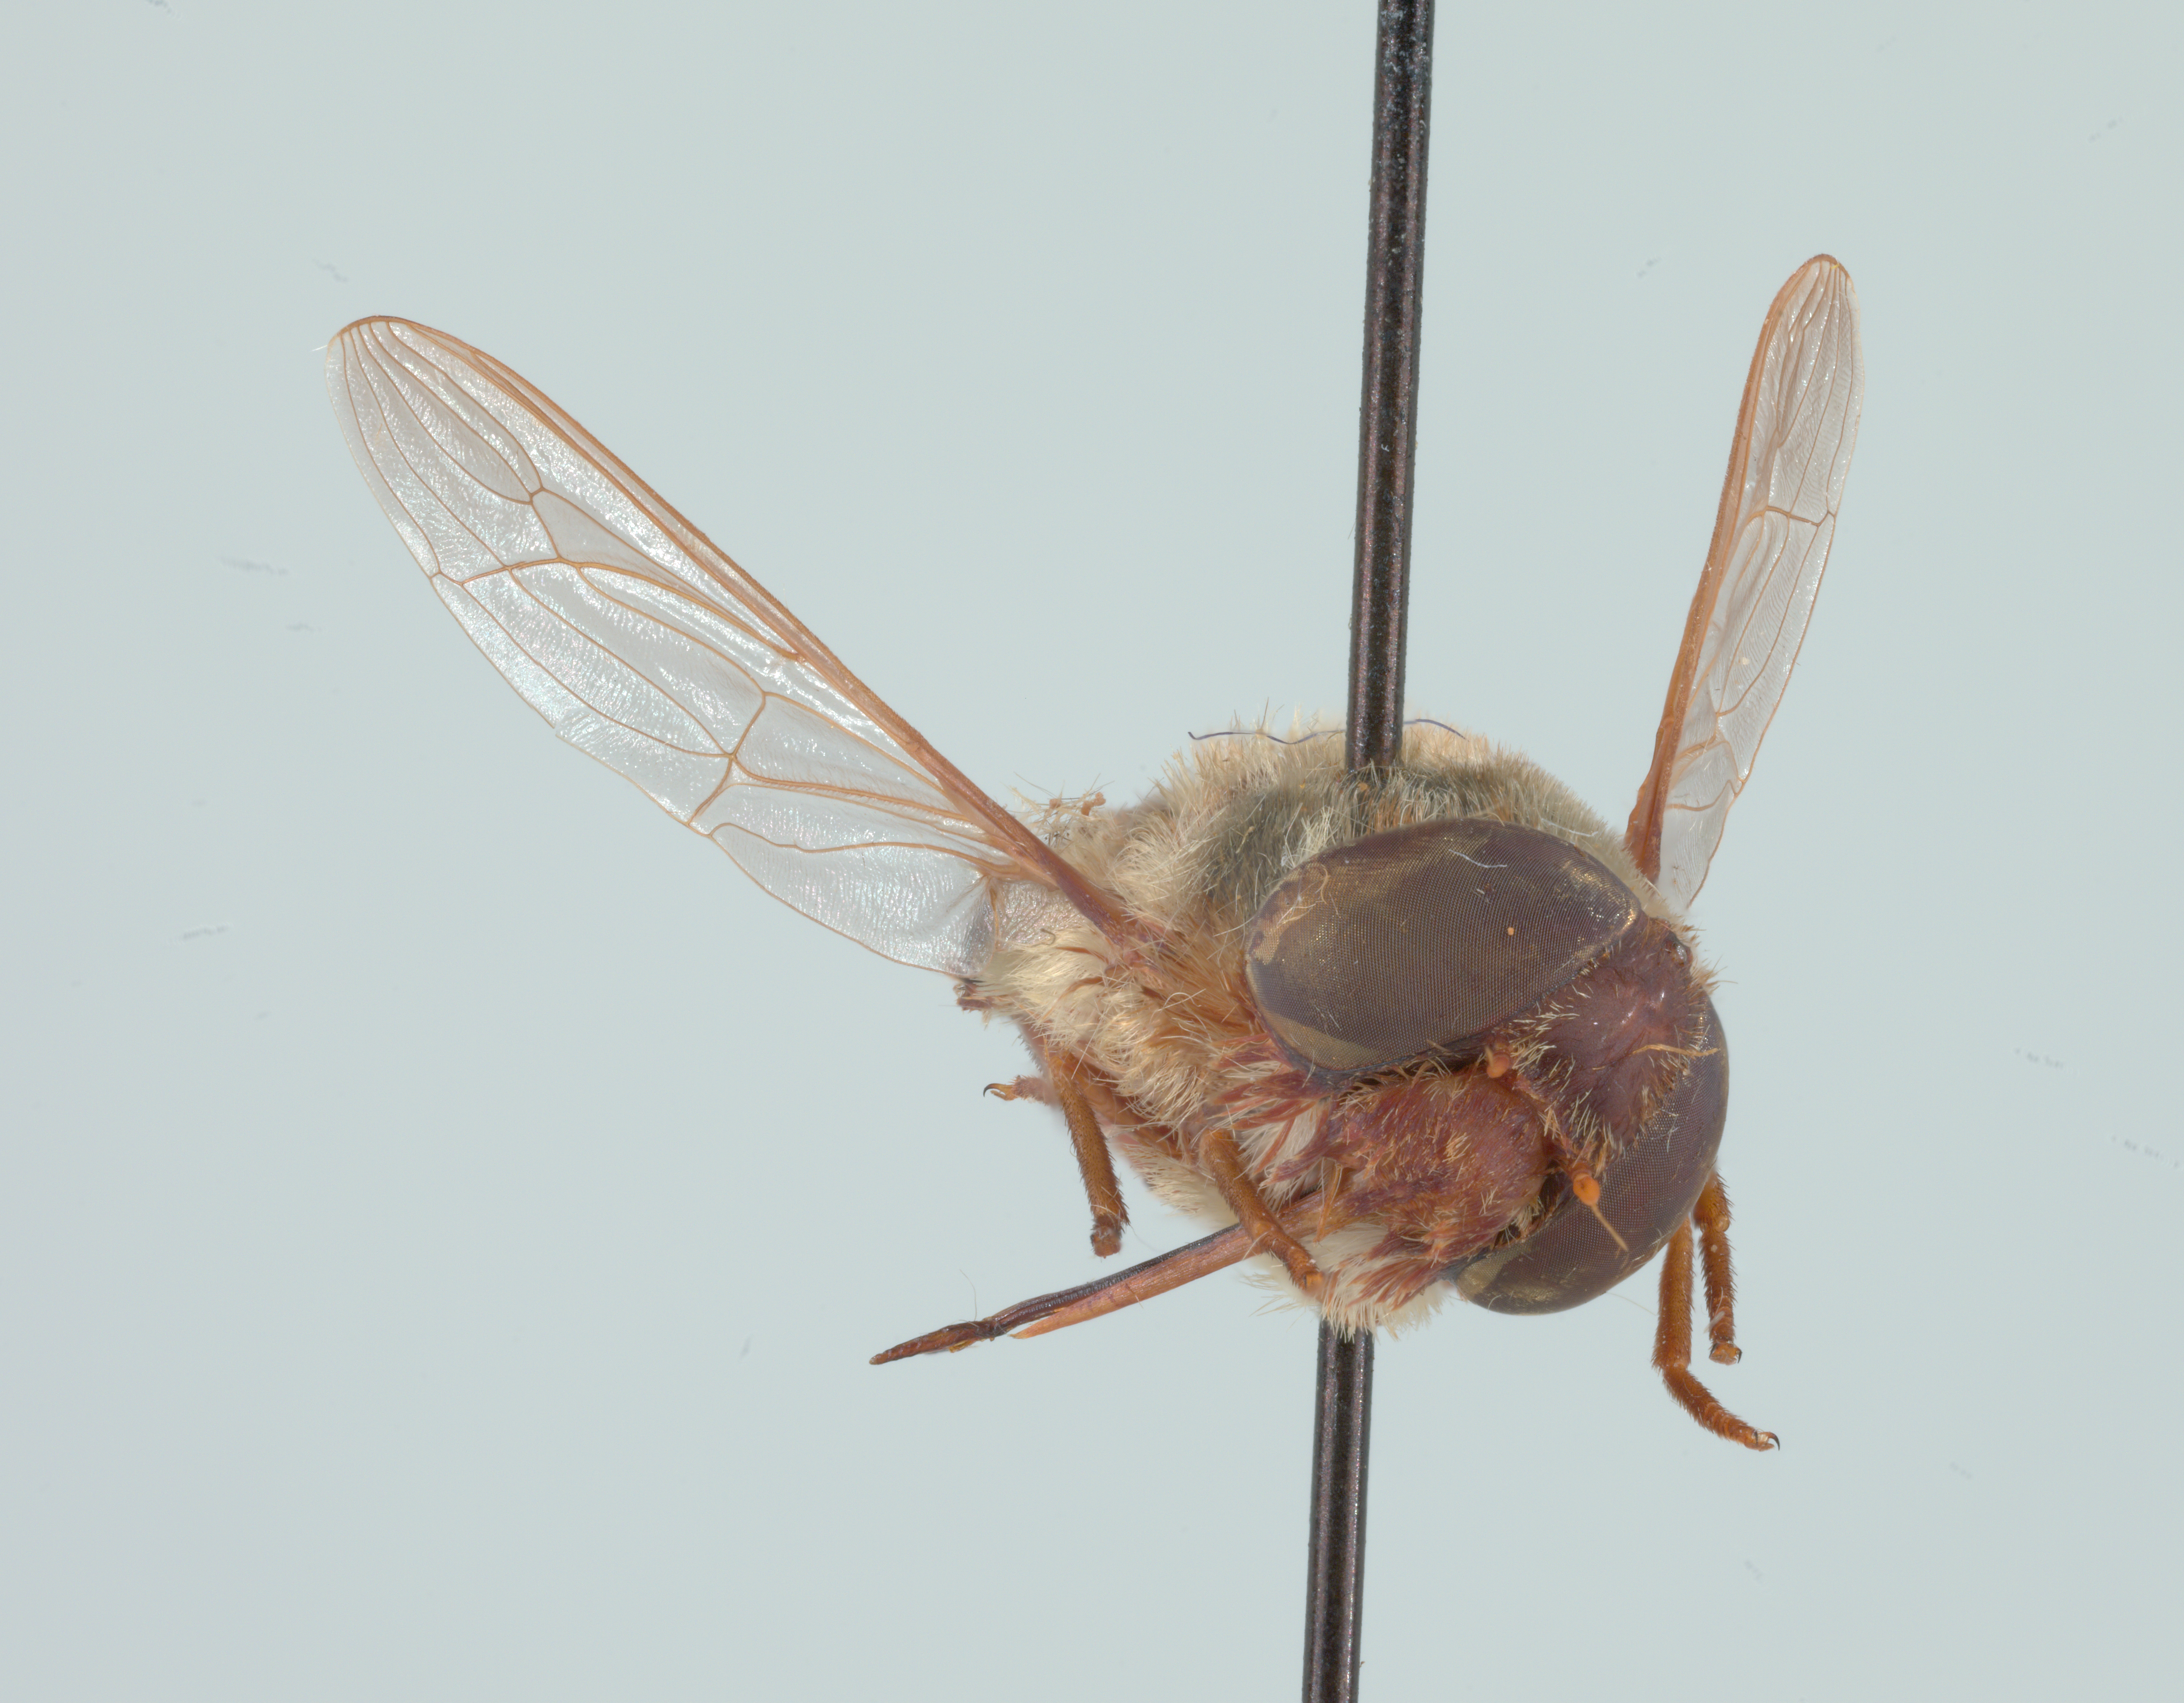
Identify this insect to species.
Neorhynchocephalus volaticus
